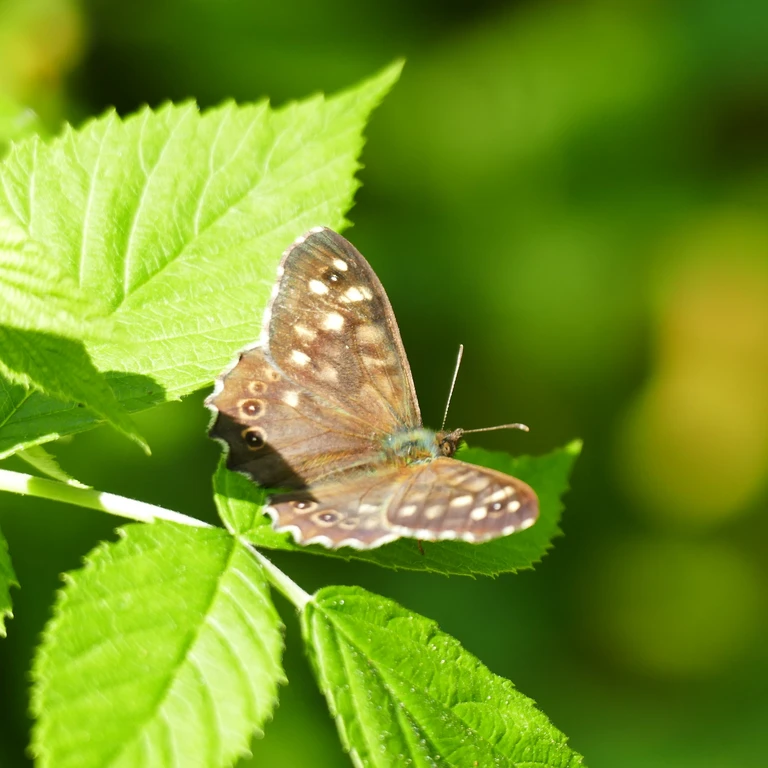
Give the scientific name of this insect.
Pararge aegeria
